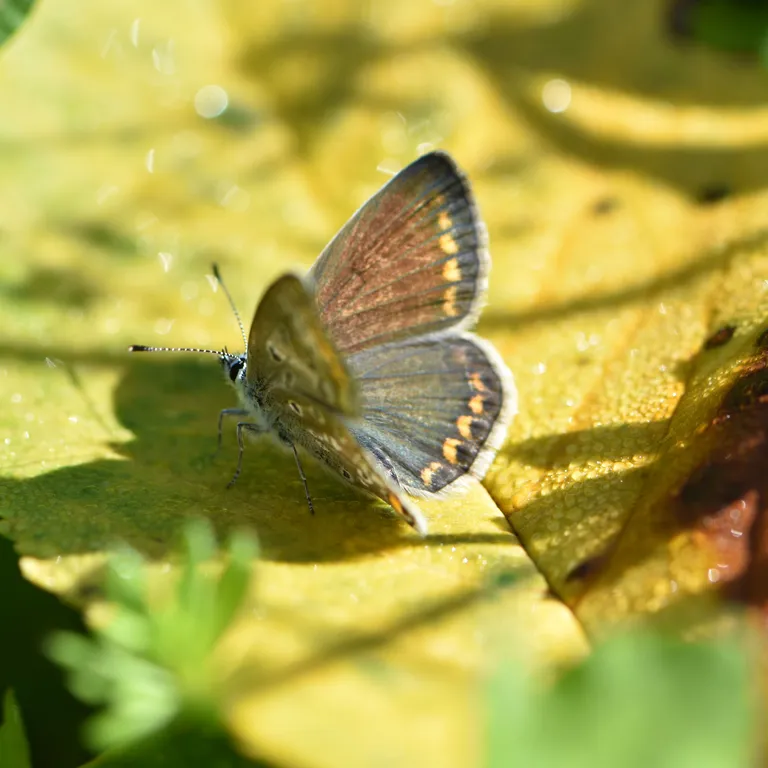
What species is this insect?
Polyommatus icarus
